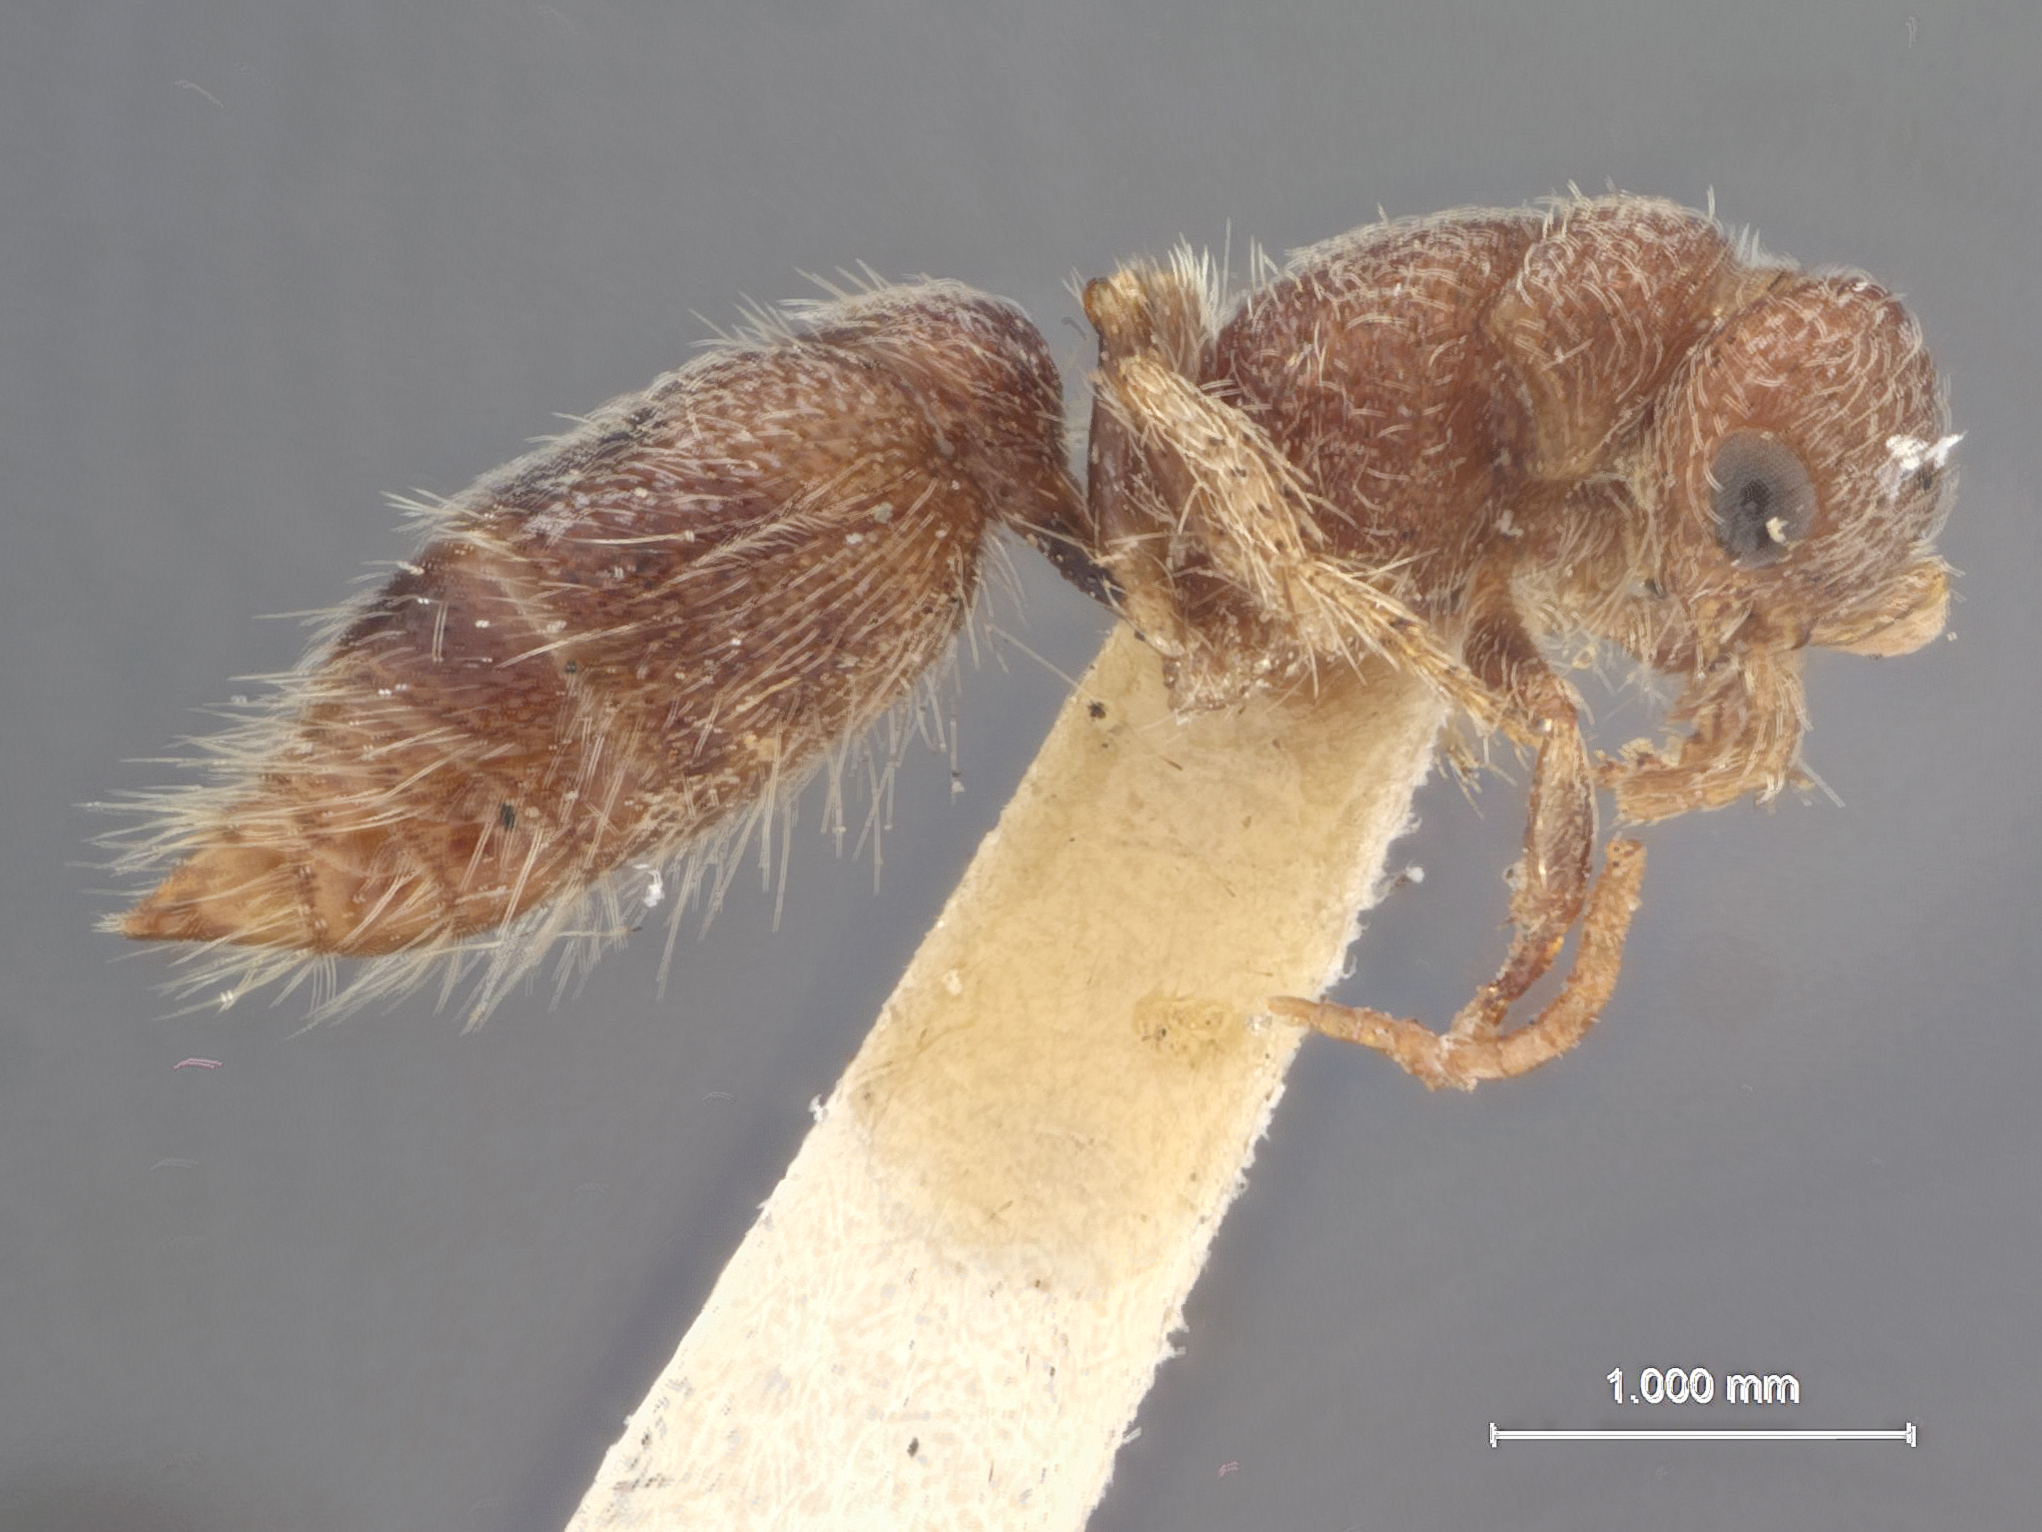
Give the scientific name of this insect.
Chyphotes punctatus
